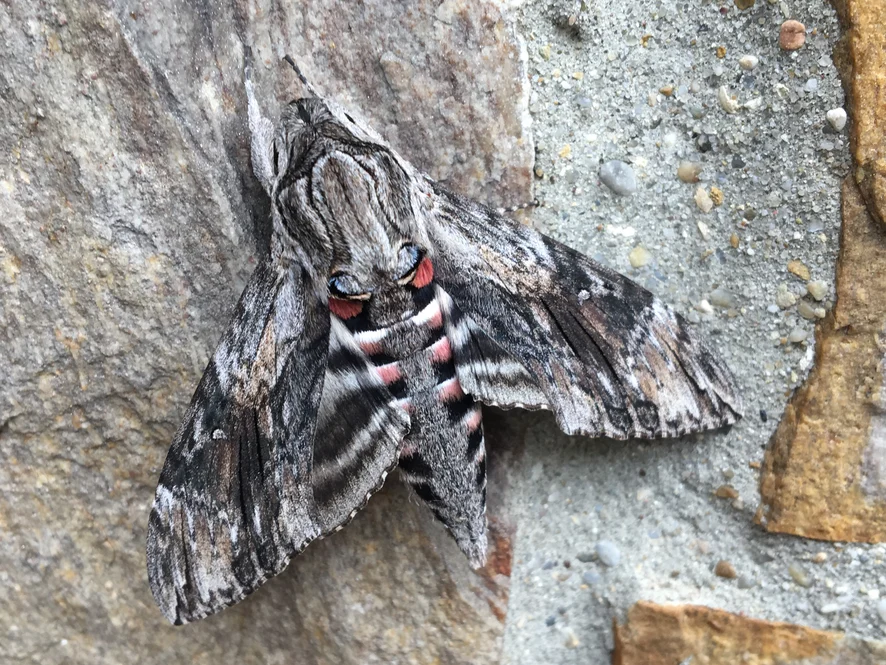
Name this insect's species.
Agrius convolvuli
